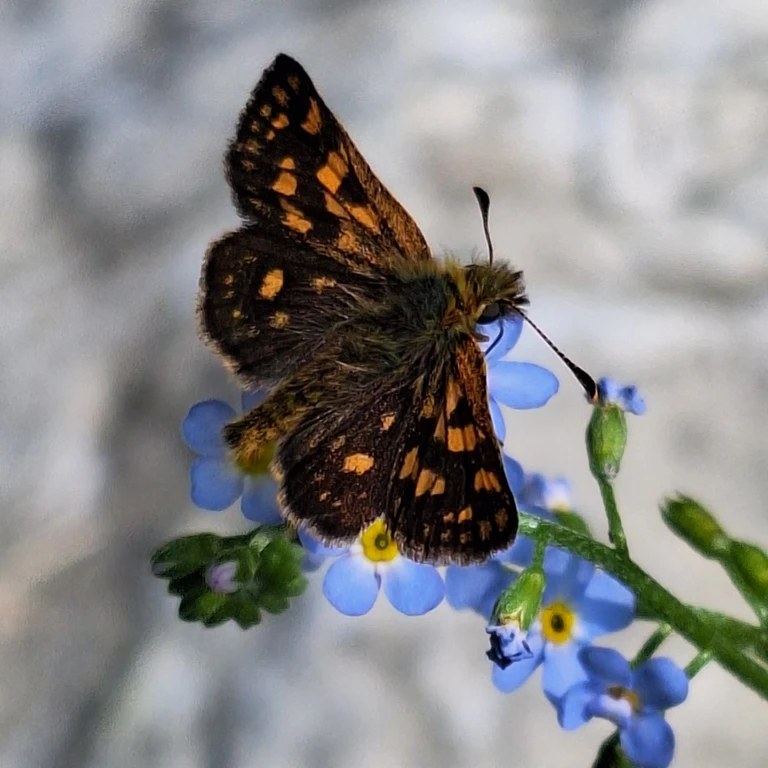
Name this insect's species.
Carterocephalus palaemon
